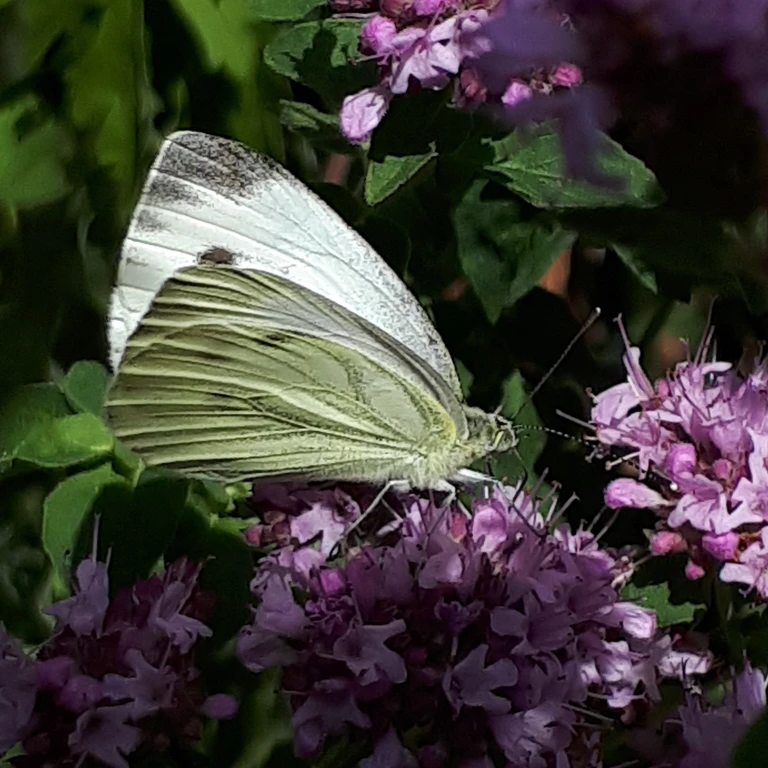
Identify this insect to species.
Pieris napi
